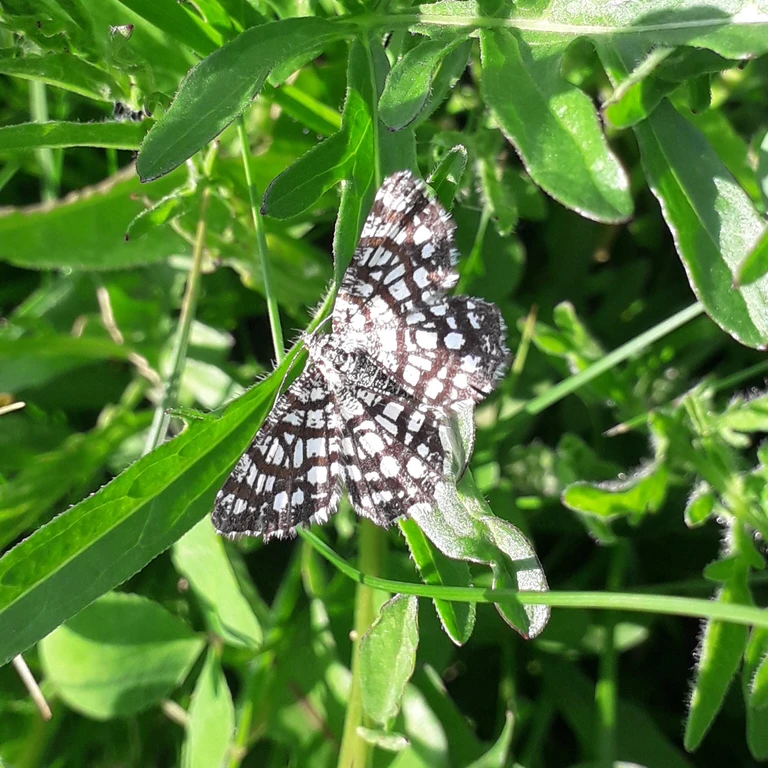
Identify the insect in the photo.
Chiasmia clathrata
